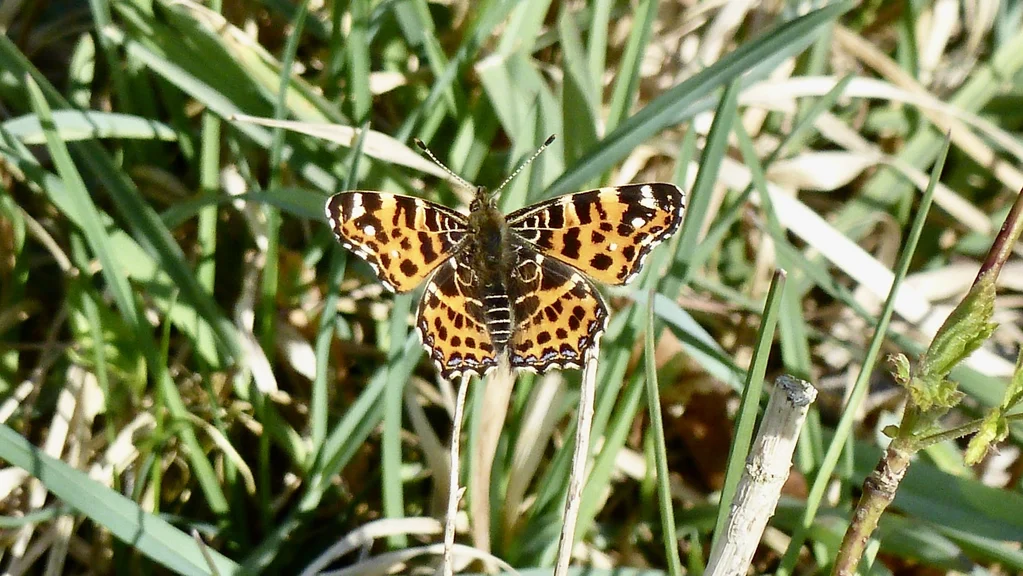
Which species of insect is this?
Araschnia levana
